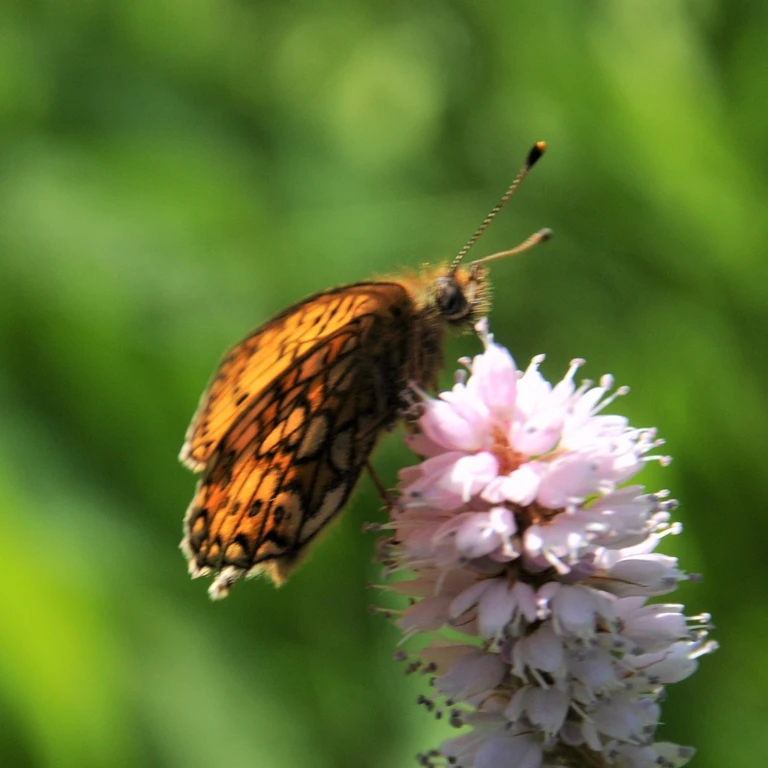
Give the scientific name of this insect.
Boloria eunomia
